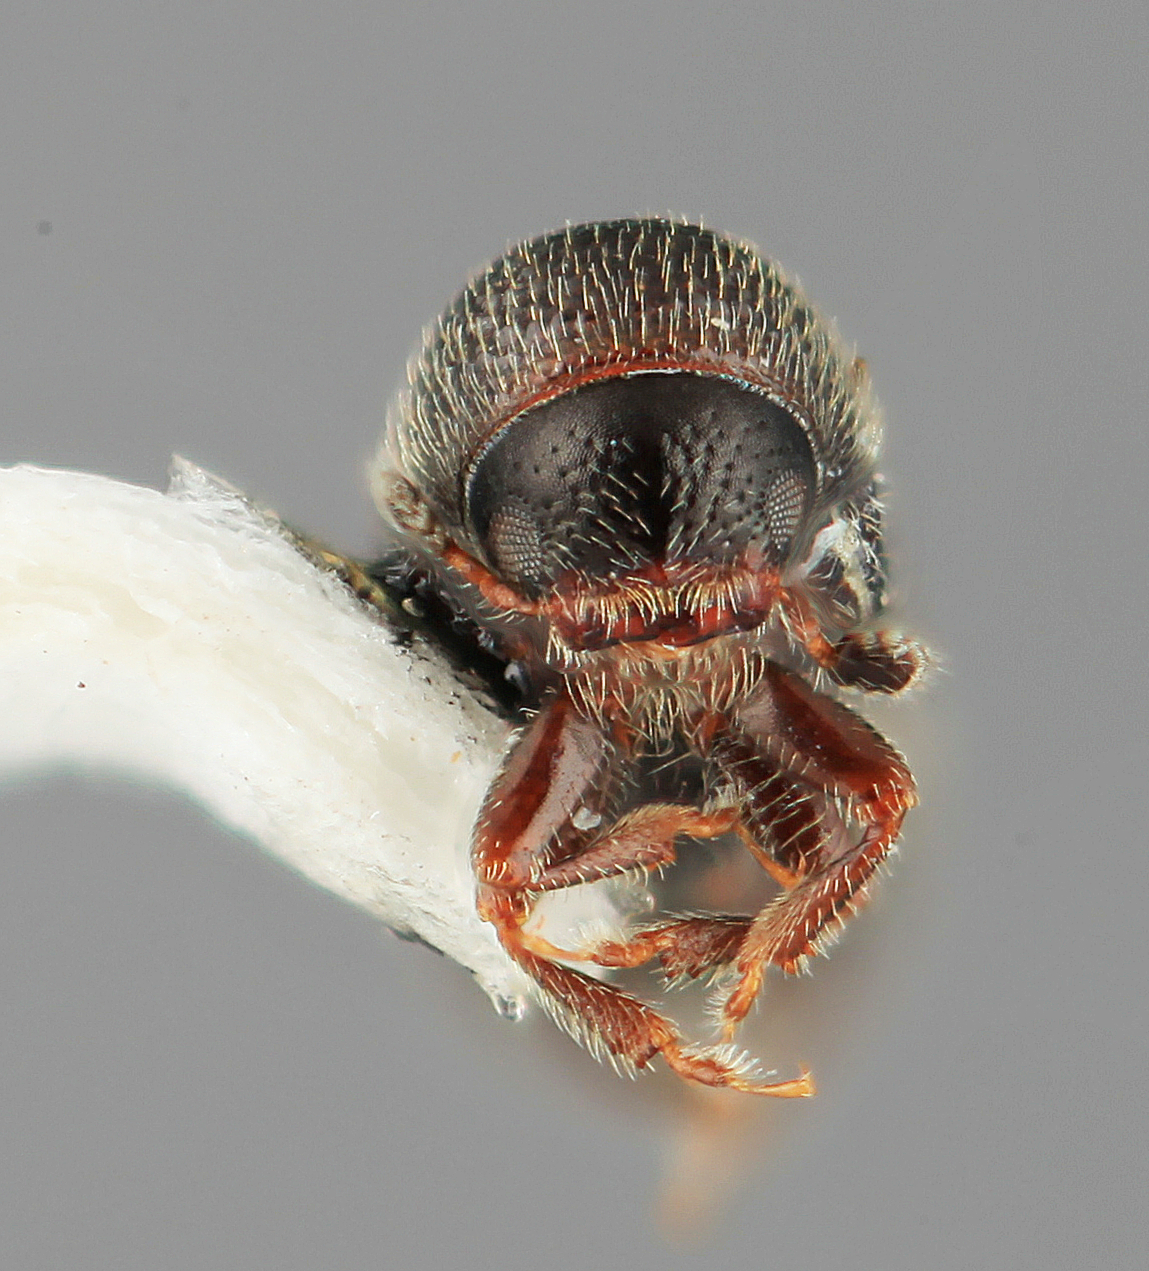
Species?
Pityophthorus nectandrae
